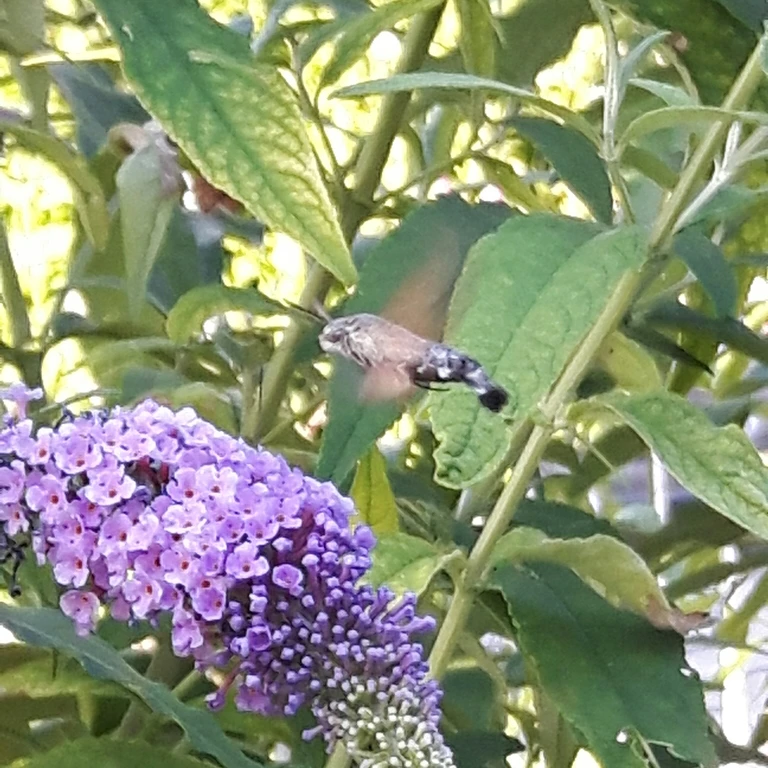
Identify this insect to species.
Macroglossum stellatarum
